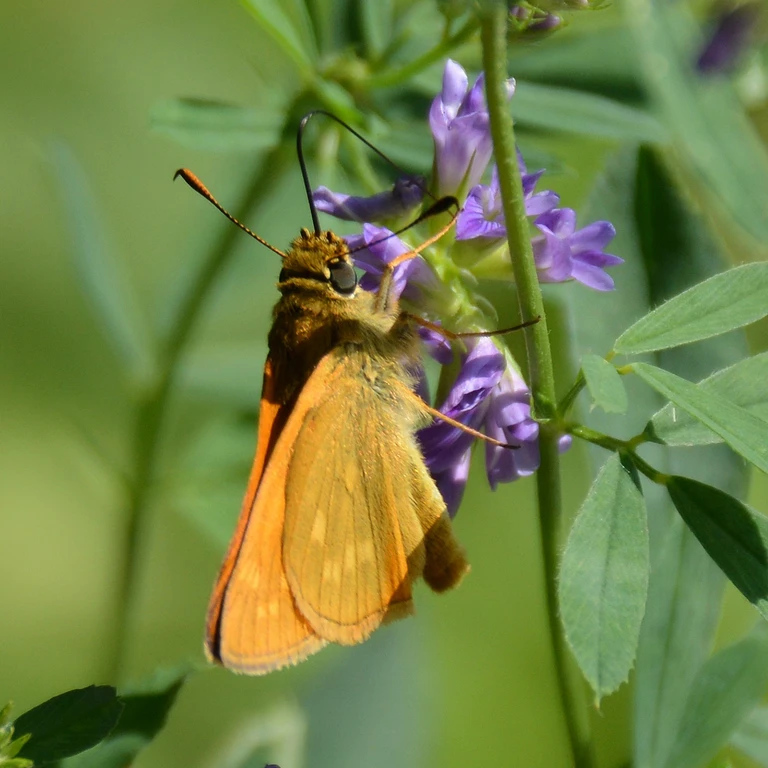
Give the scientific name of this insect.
Ochlodes sylvanus (also Ochlodes venata)
